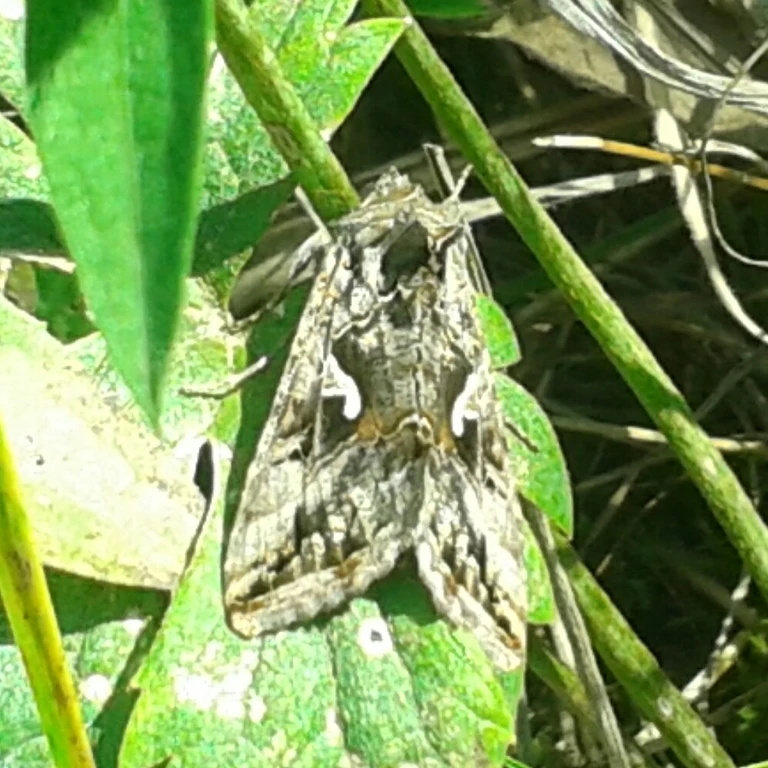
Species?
Autographa gamma
